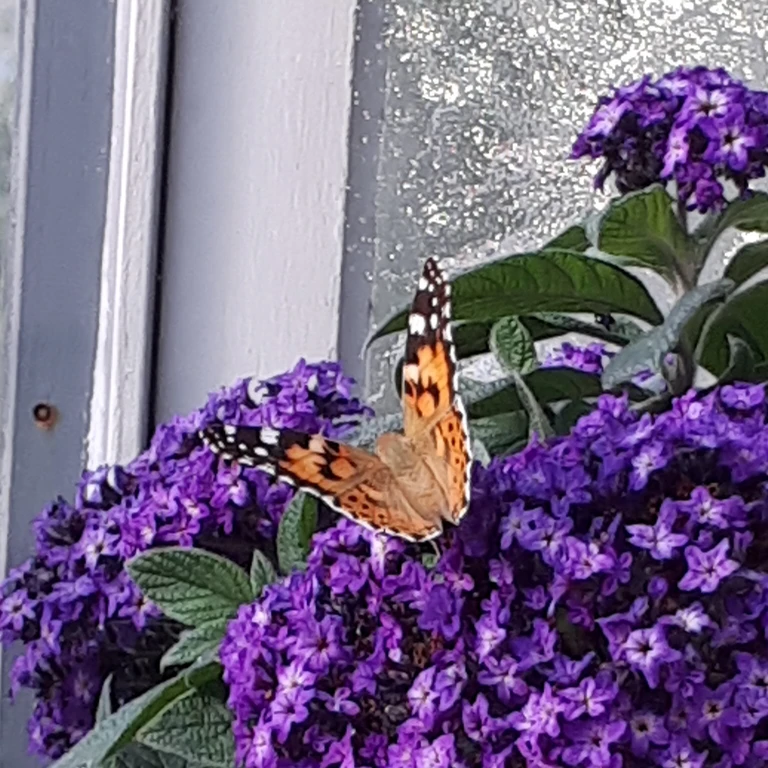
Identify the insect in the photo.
Vanessa cardui
